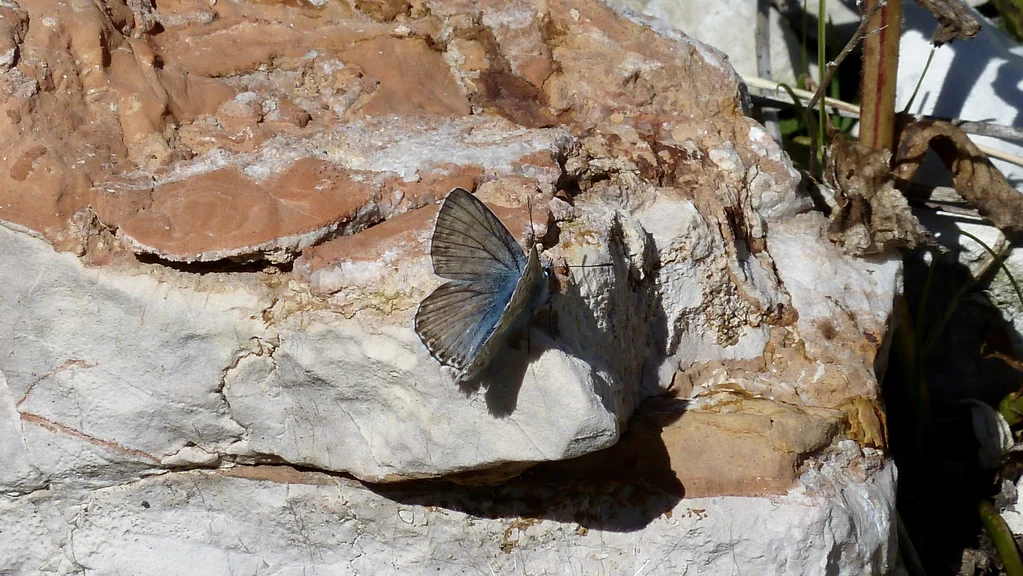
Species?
Lysandra coridon
